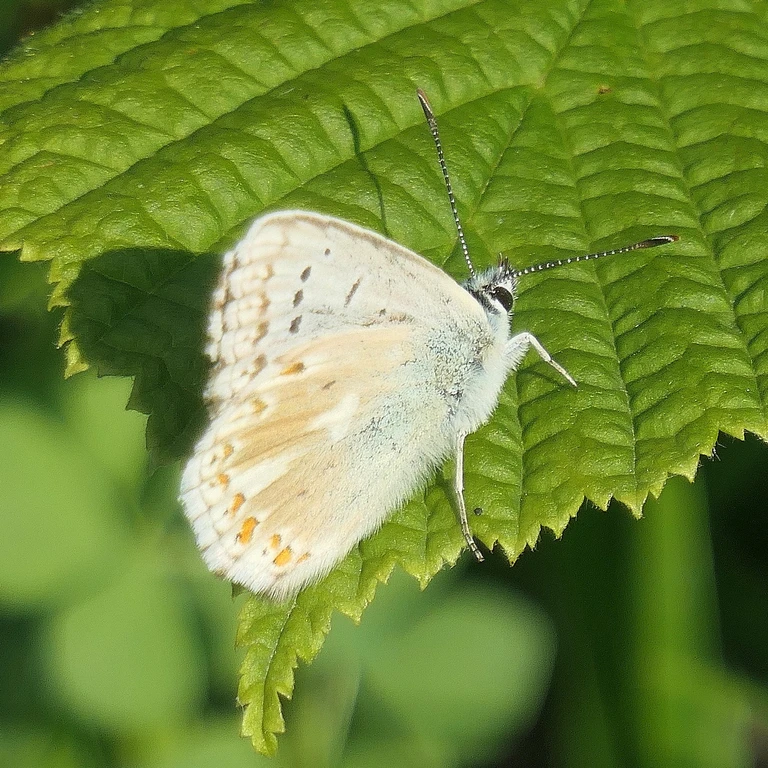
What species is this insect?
Lysandra coridon
